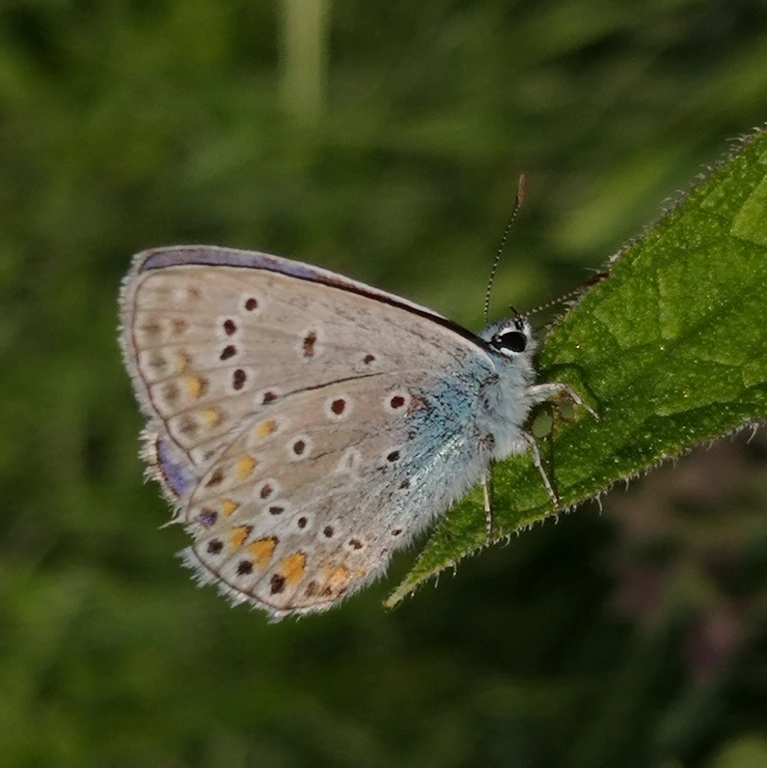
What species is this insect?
Polyommatus icarus
